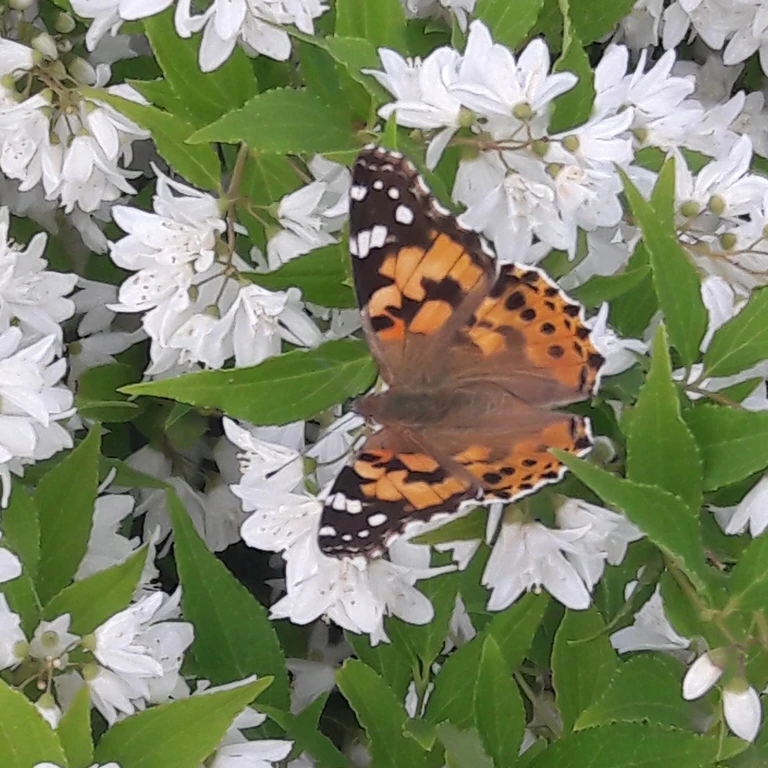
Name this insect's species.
Vanessa cardui
